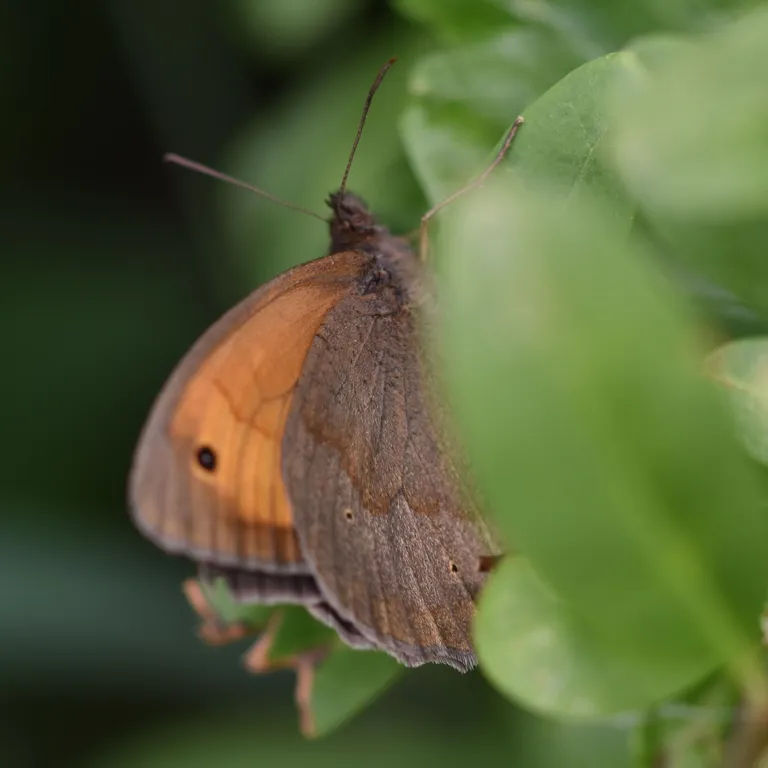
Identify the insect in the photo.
Maniola jurtina
